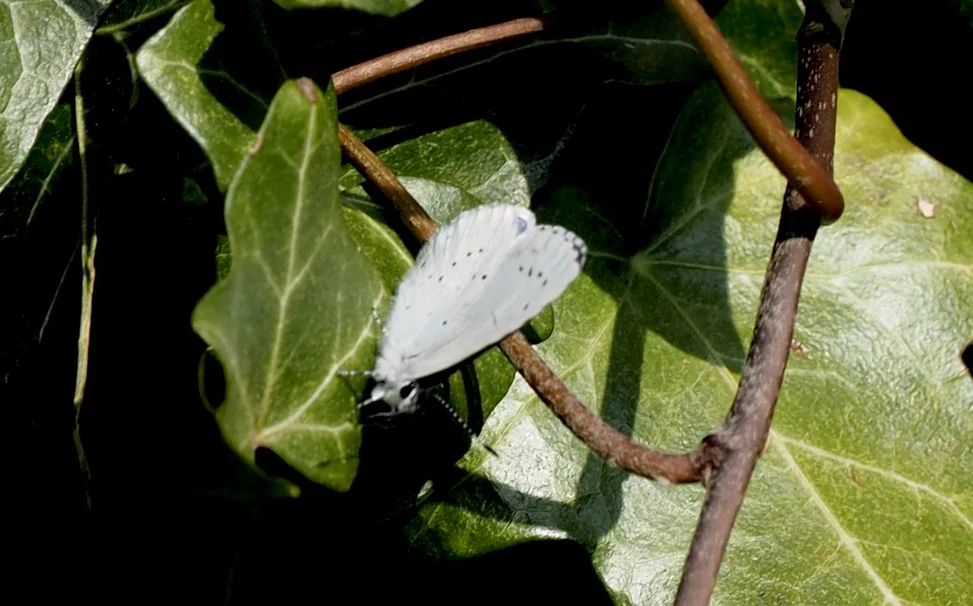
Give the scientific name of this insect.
Celastrina argiolus
